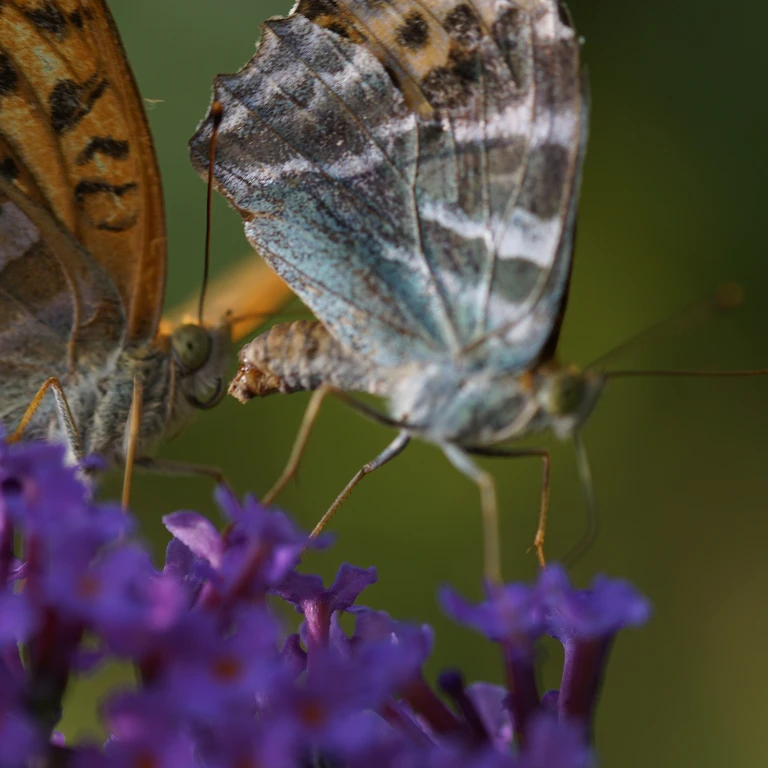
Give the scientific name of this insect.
Argynnis paphia
